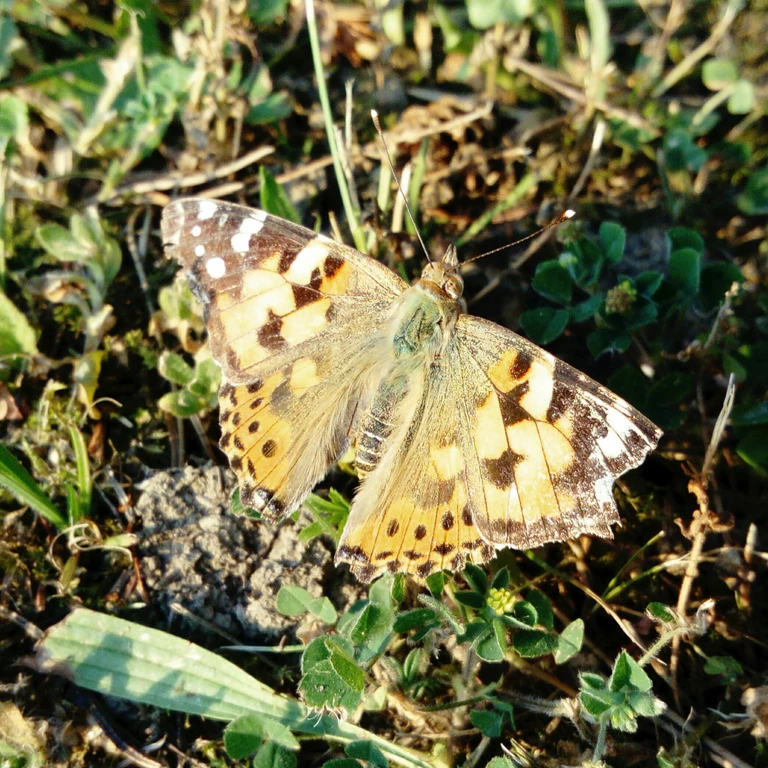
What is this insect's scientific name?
Vanessa cardui
